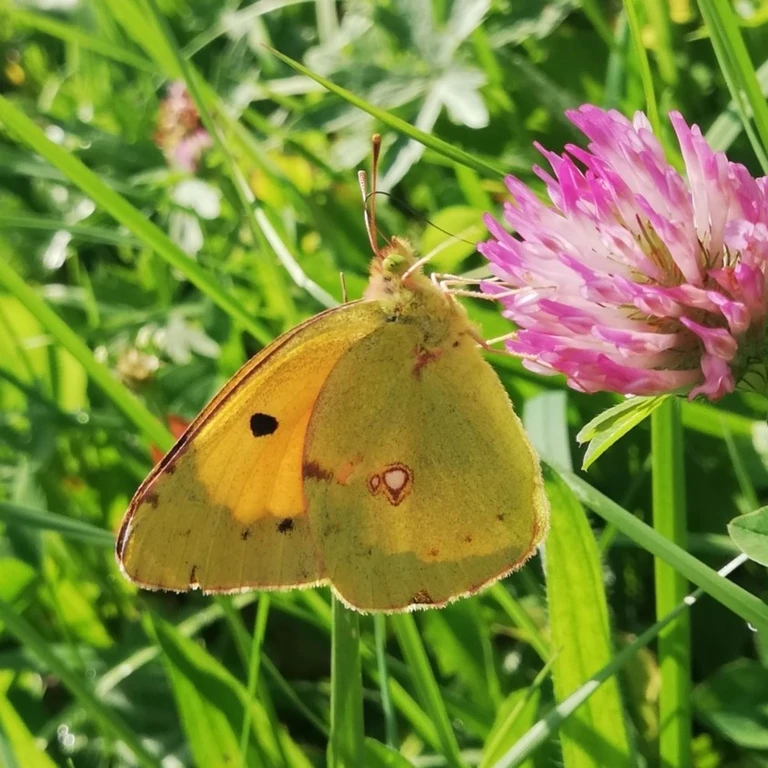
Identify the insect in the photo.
Colias croceus
